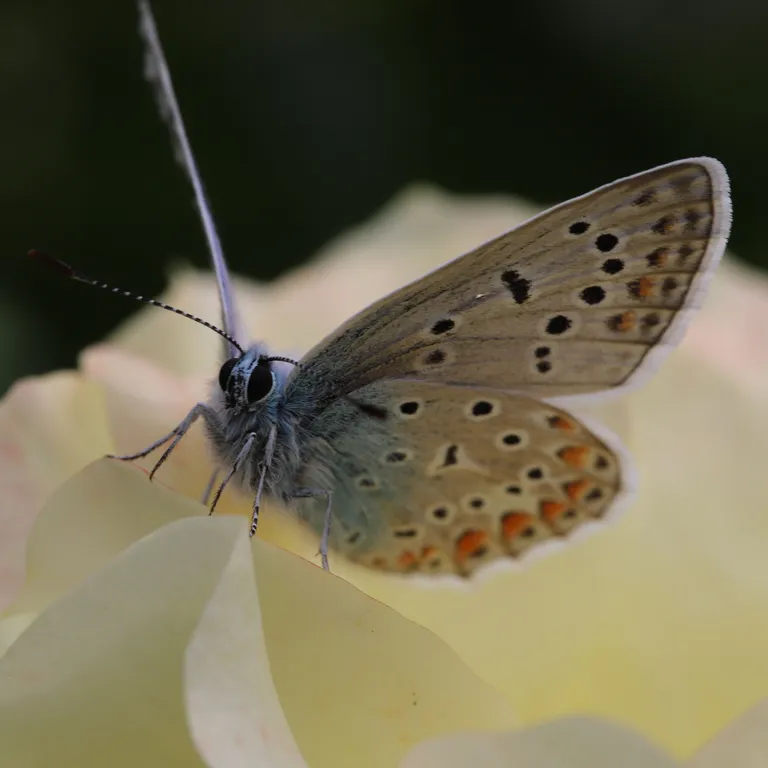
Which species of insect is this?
Polyommatus icarus
